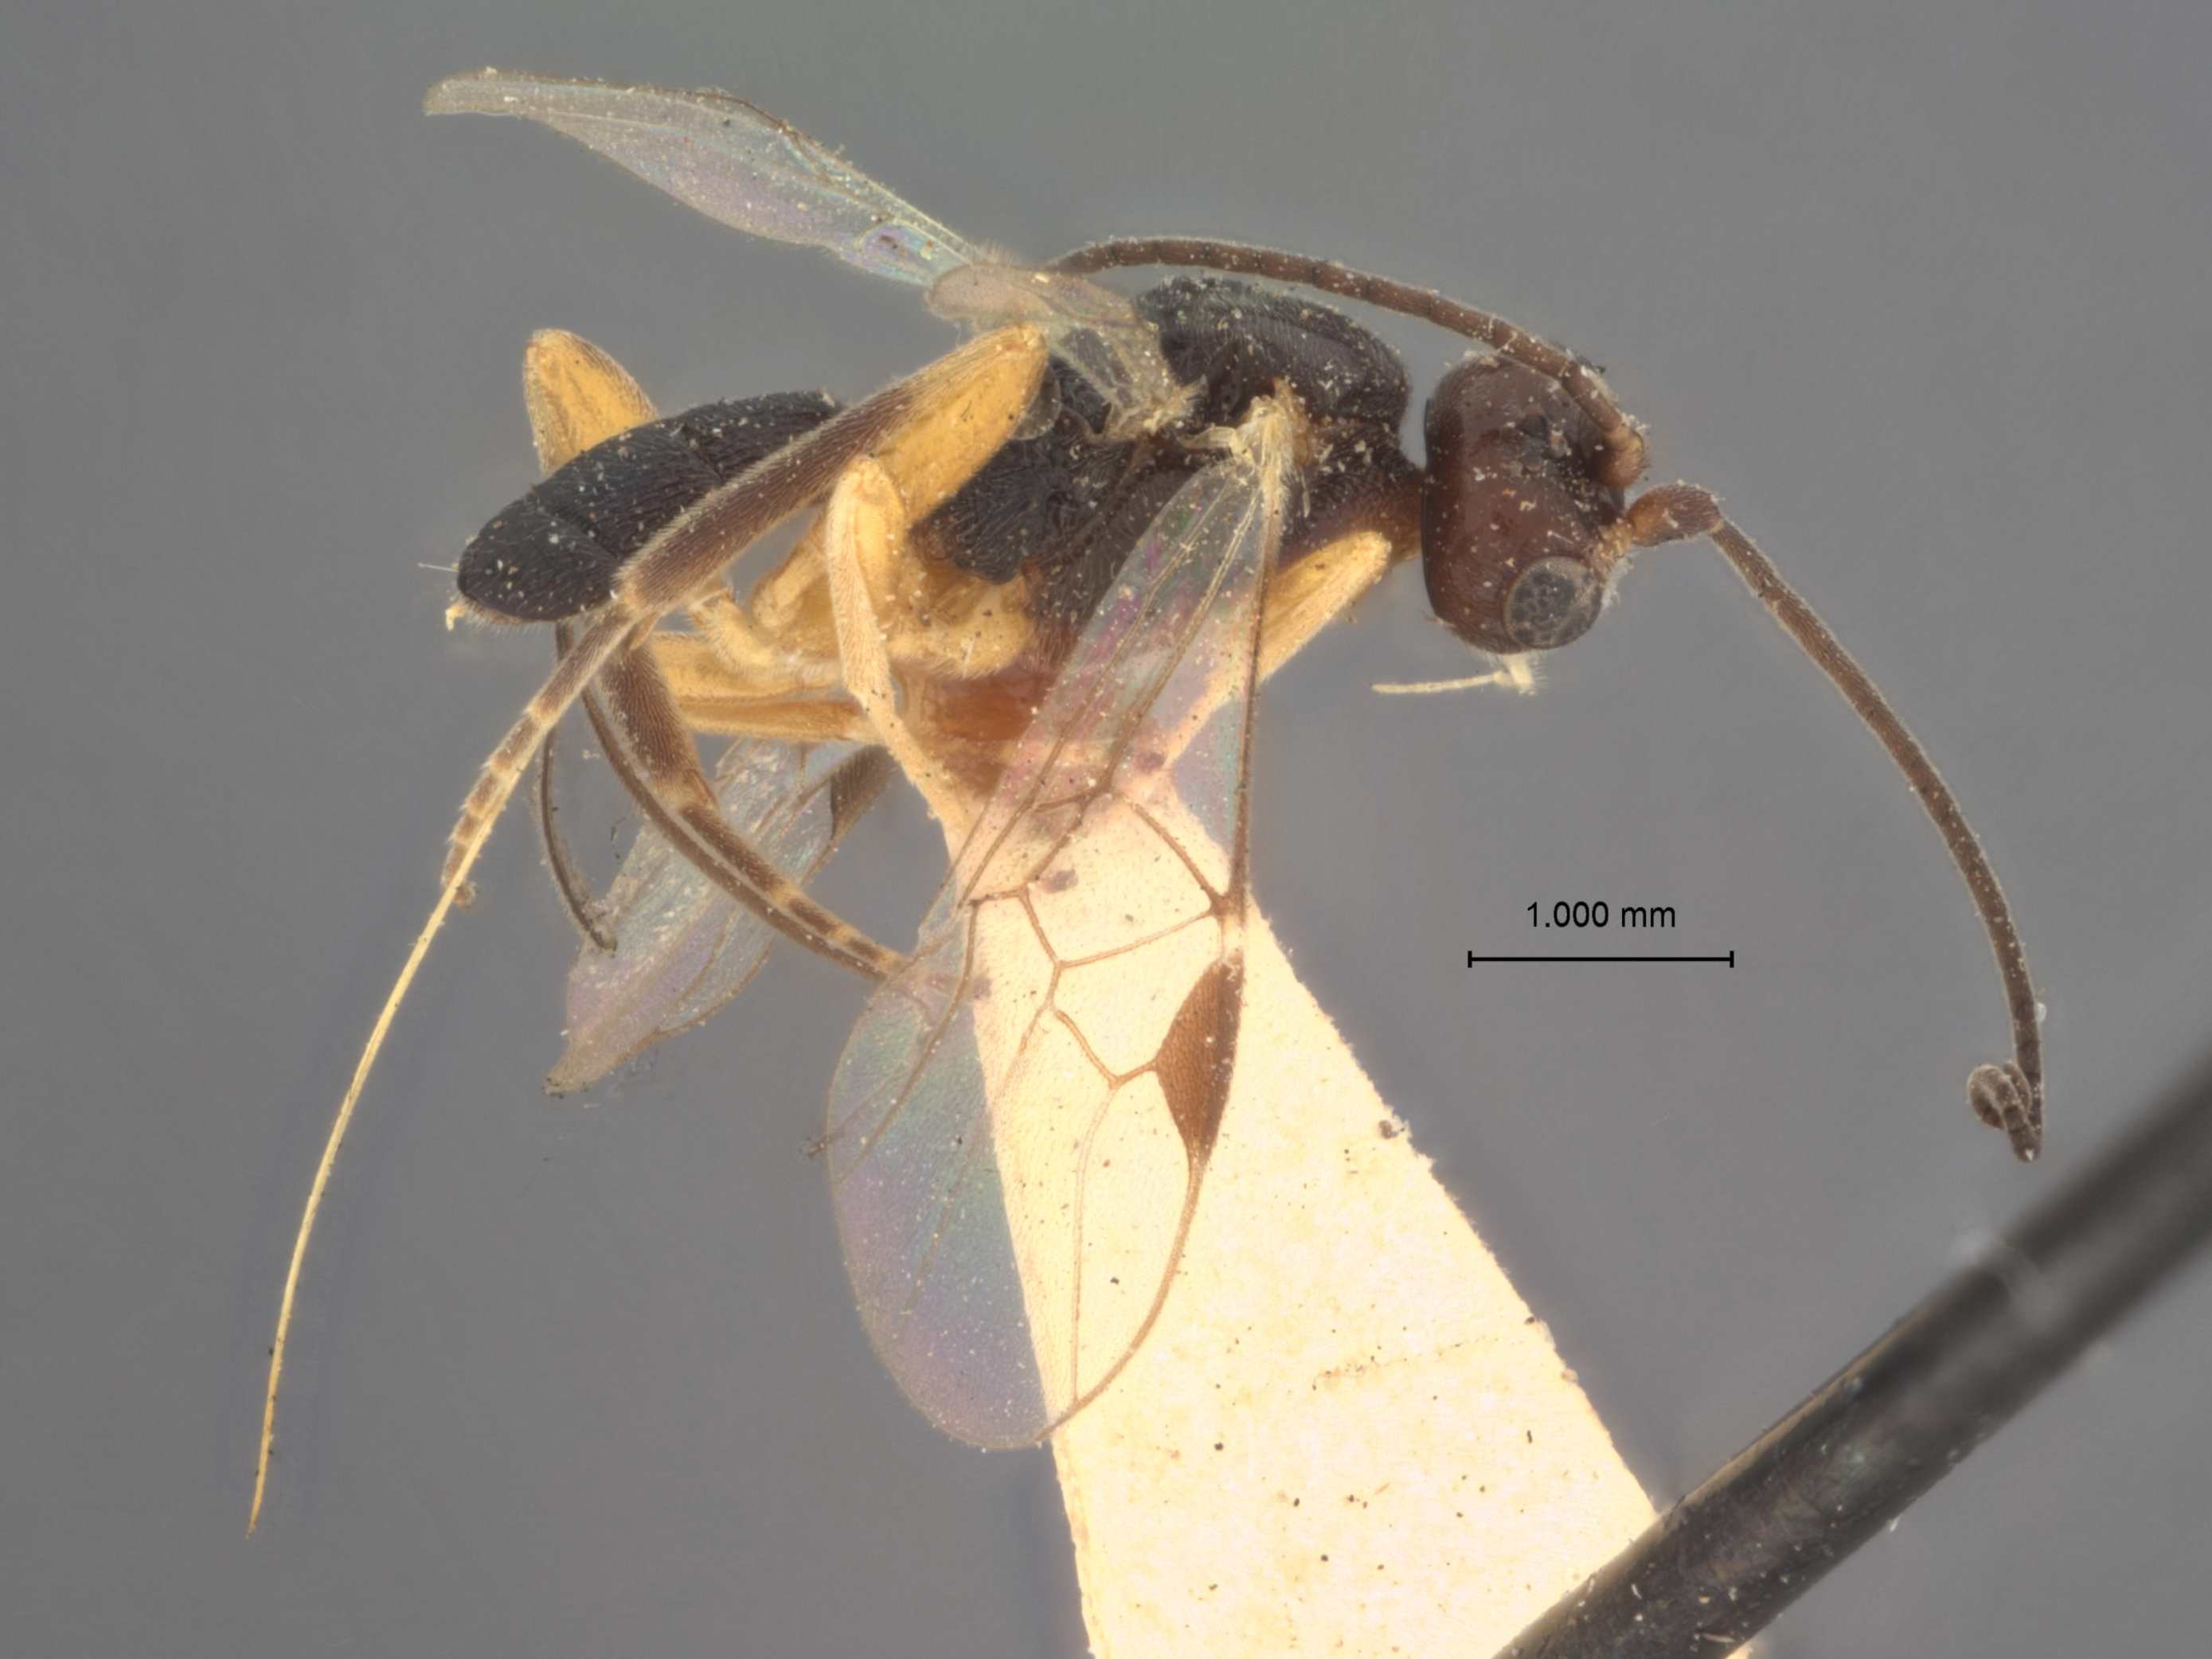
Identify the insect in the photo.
Triaspis fiskei
